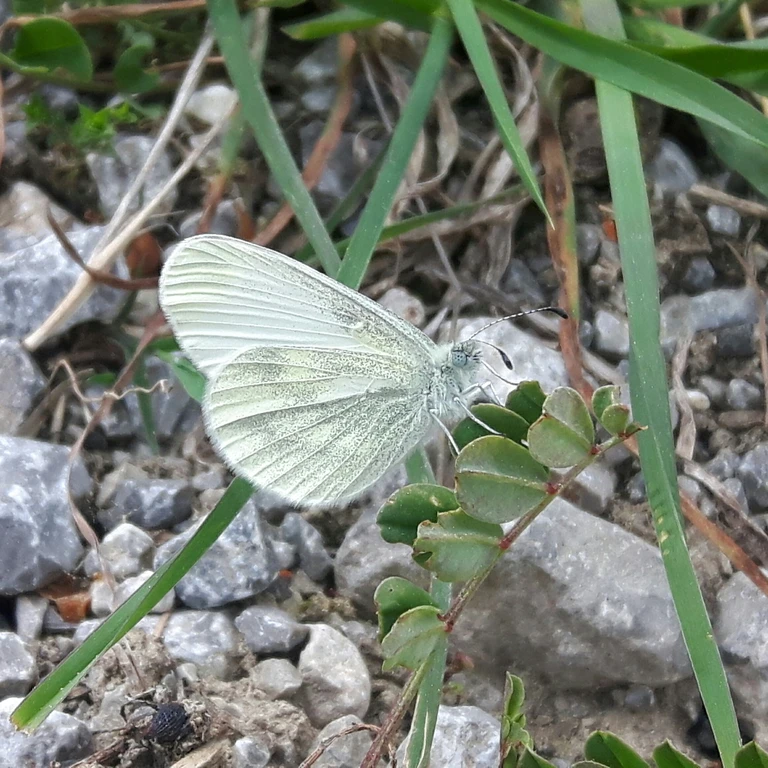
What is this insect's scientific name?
Leptidea sinapis/juvernica
